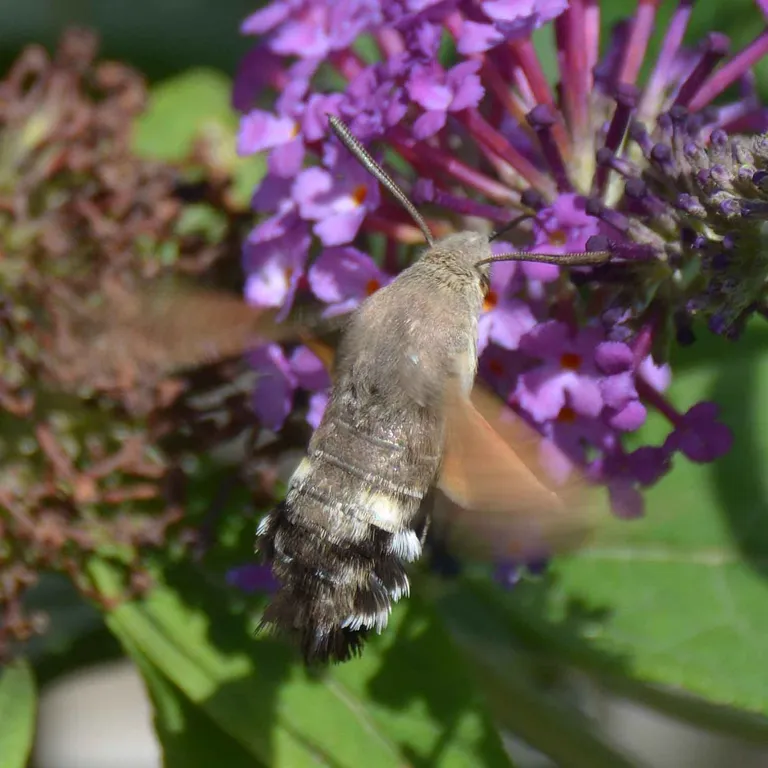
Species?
Macroglossum stellatarum
